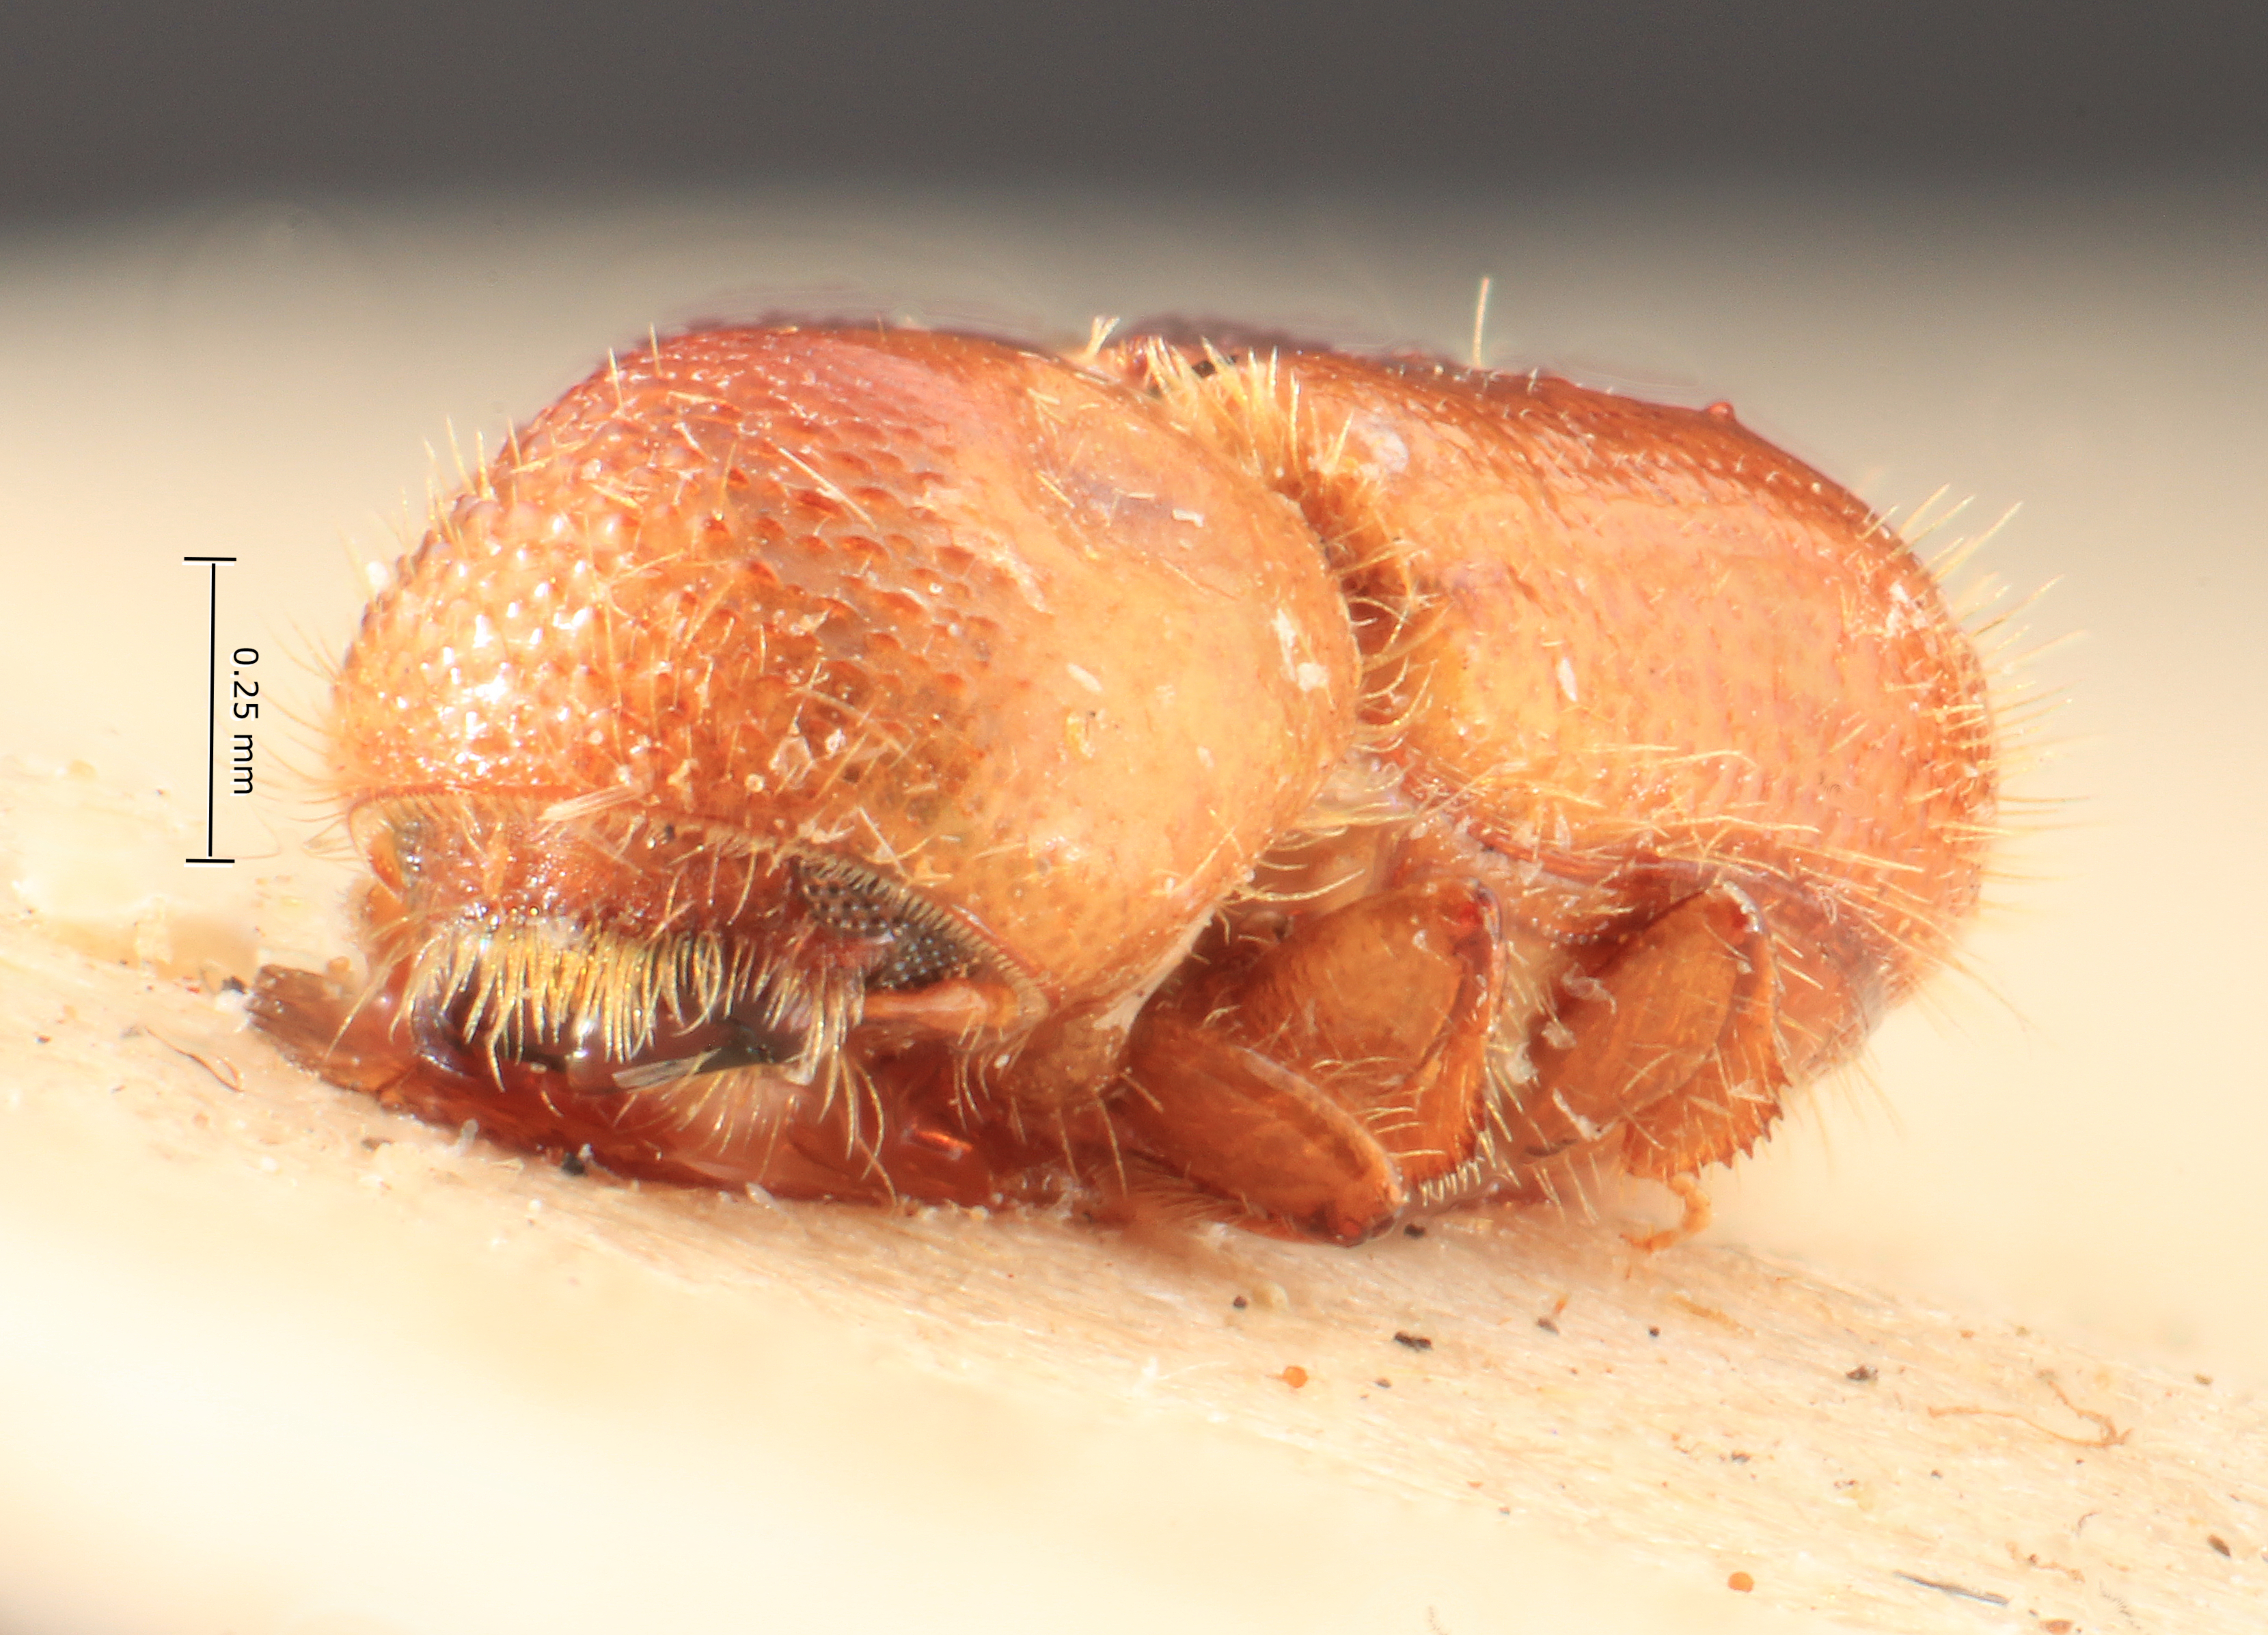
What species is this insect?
Xyleborus exsculptus
